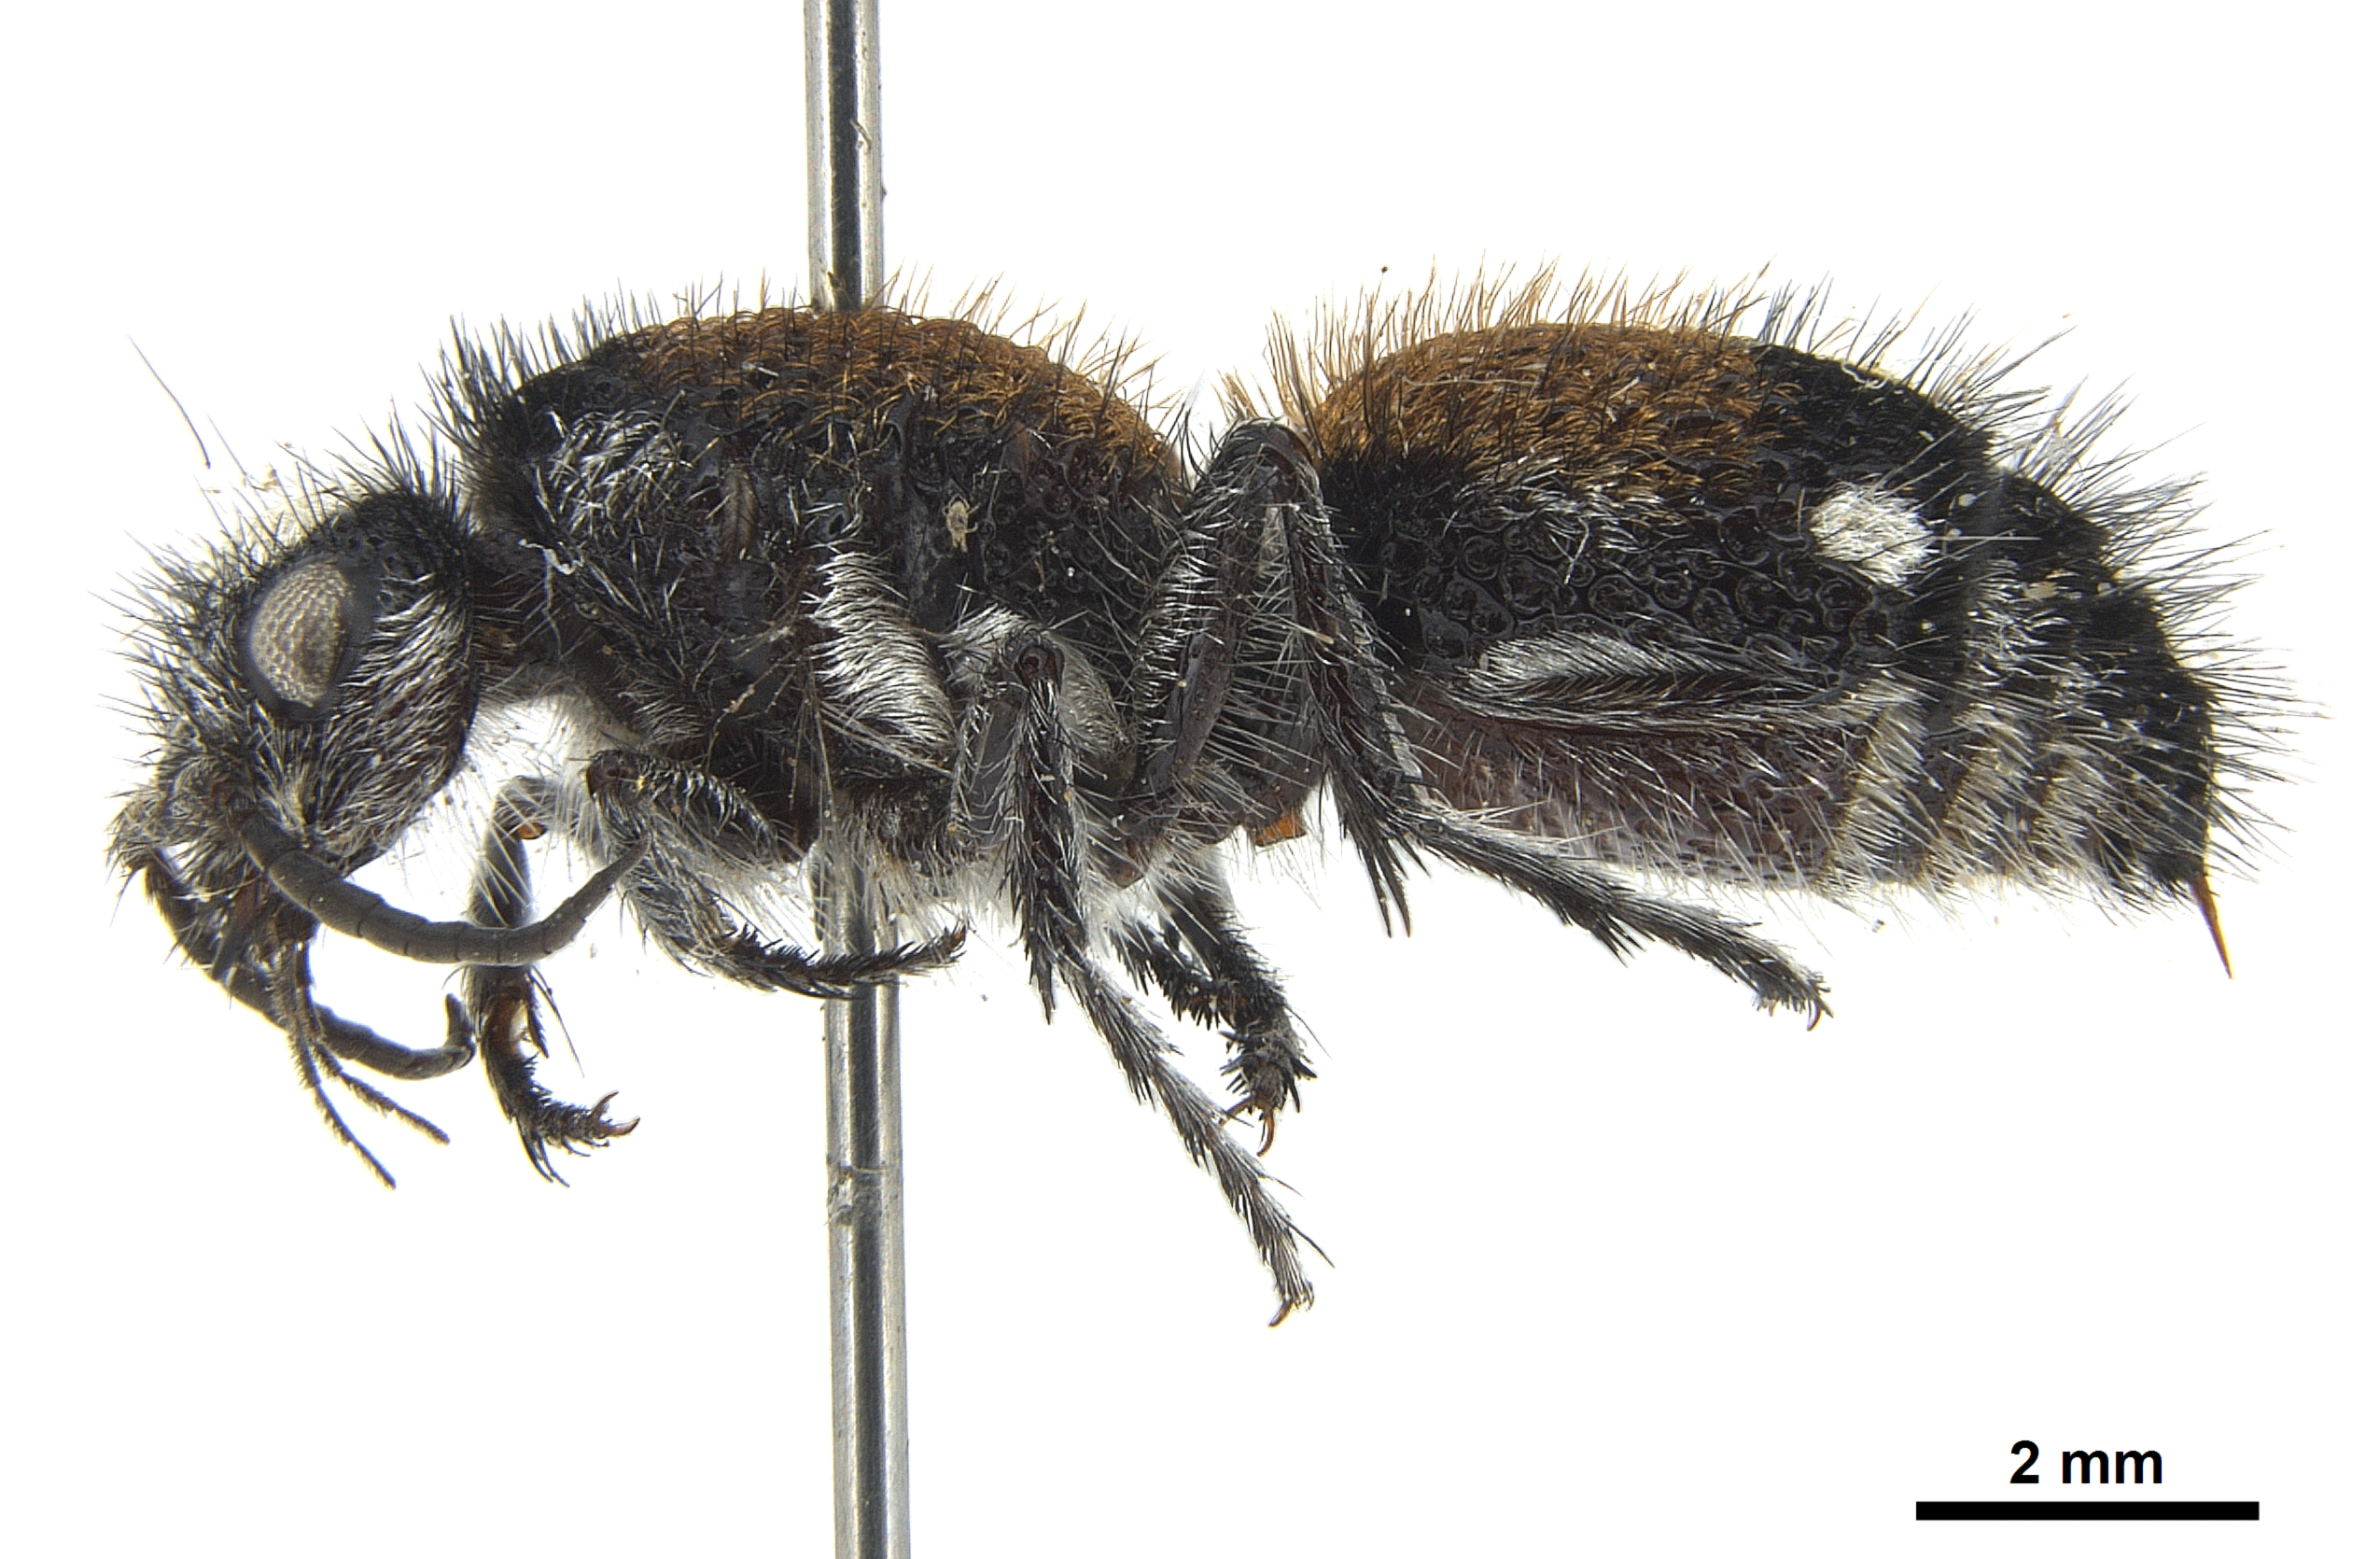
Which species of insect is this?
Dasylabris argentipes
